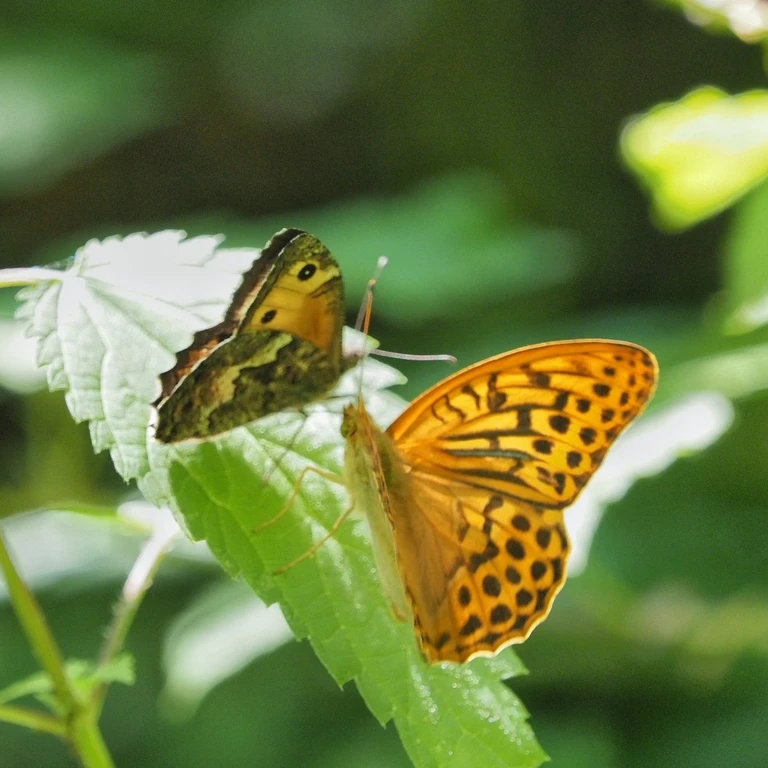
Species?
Argynnis paphia
